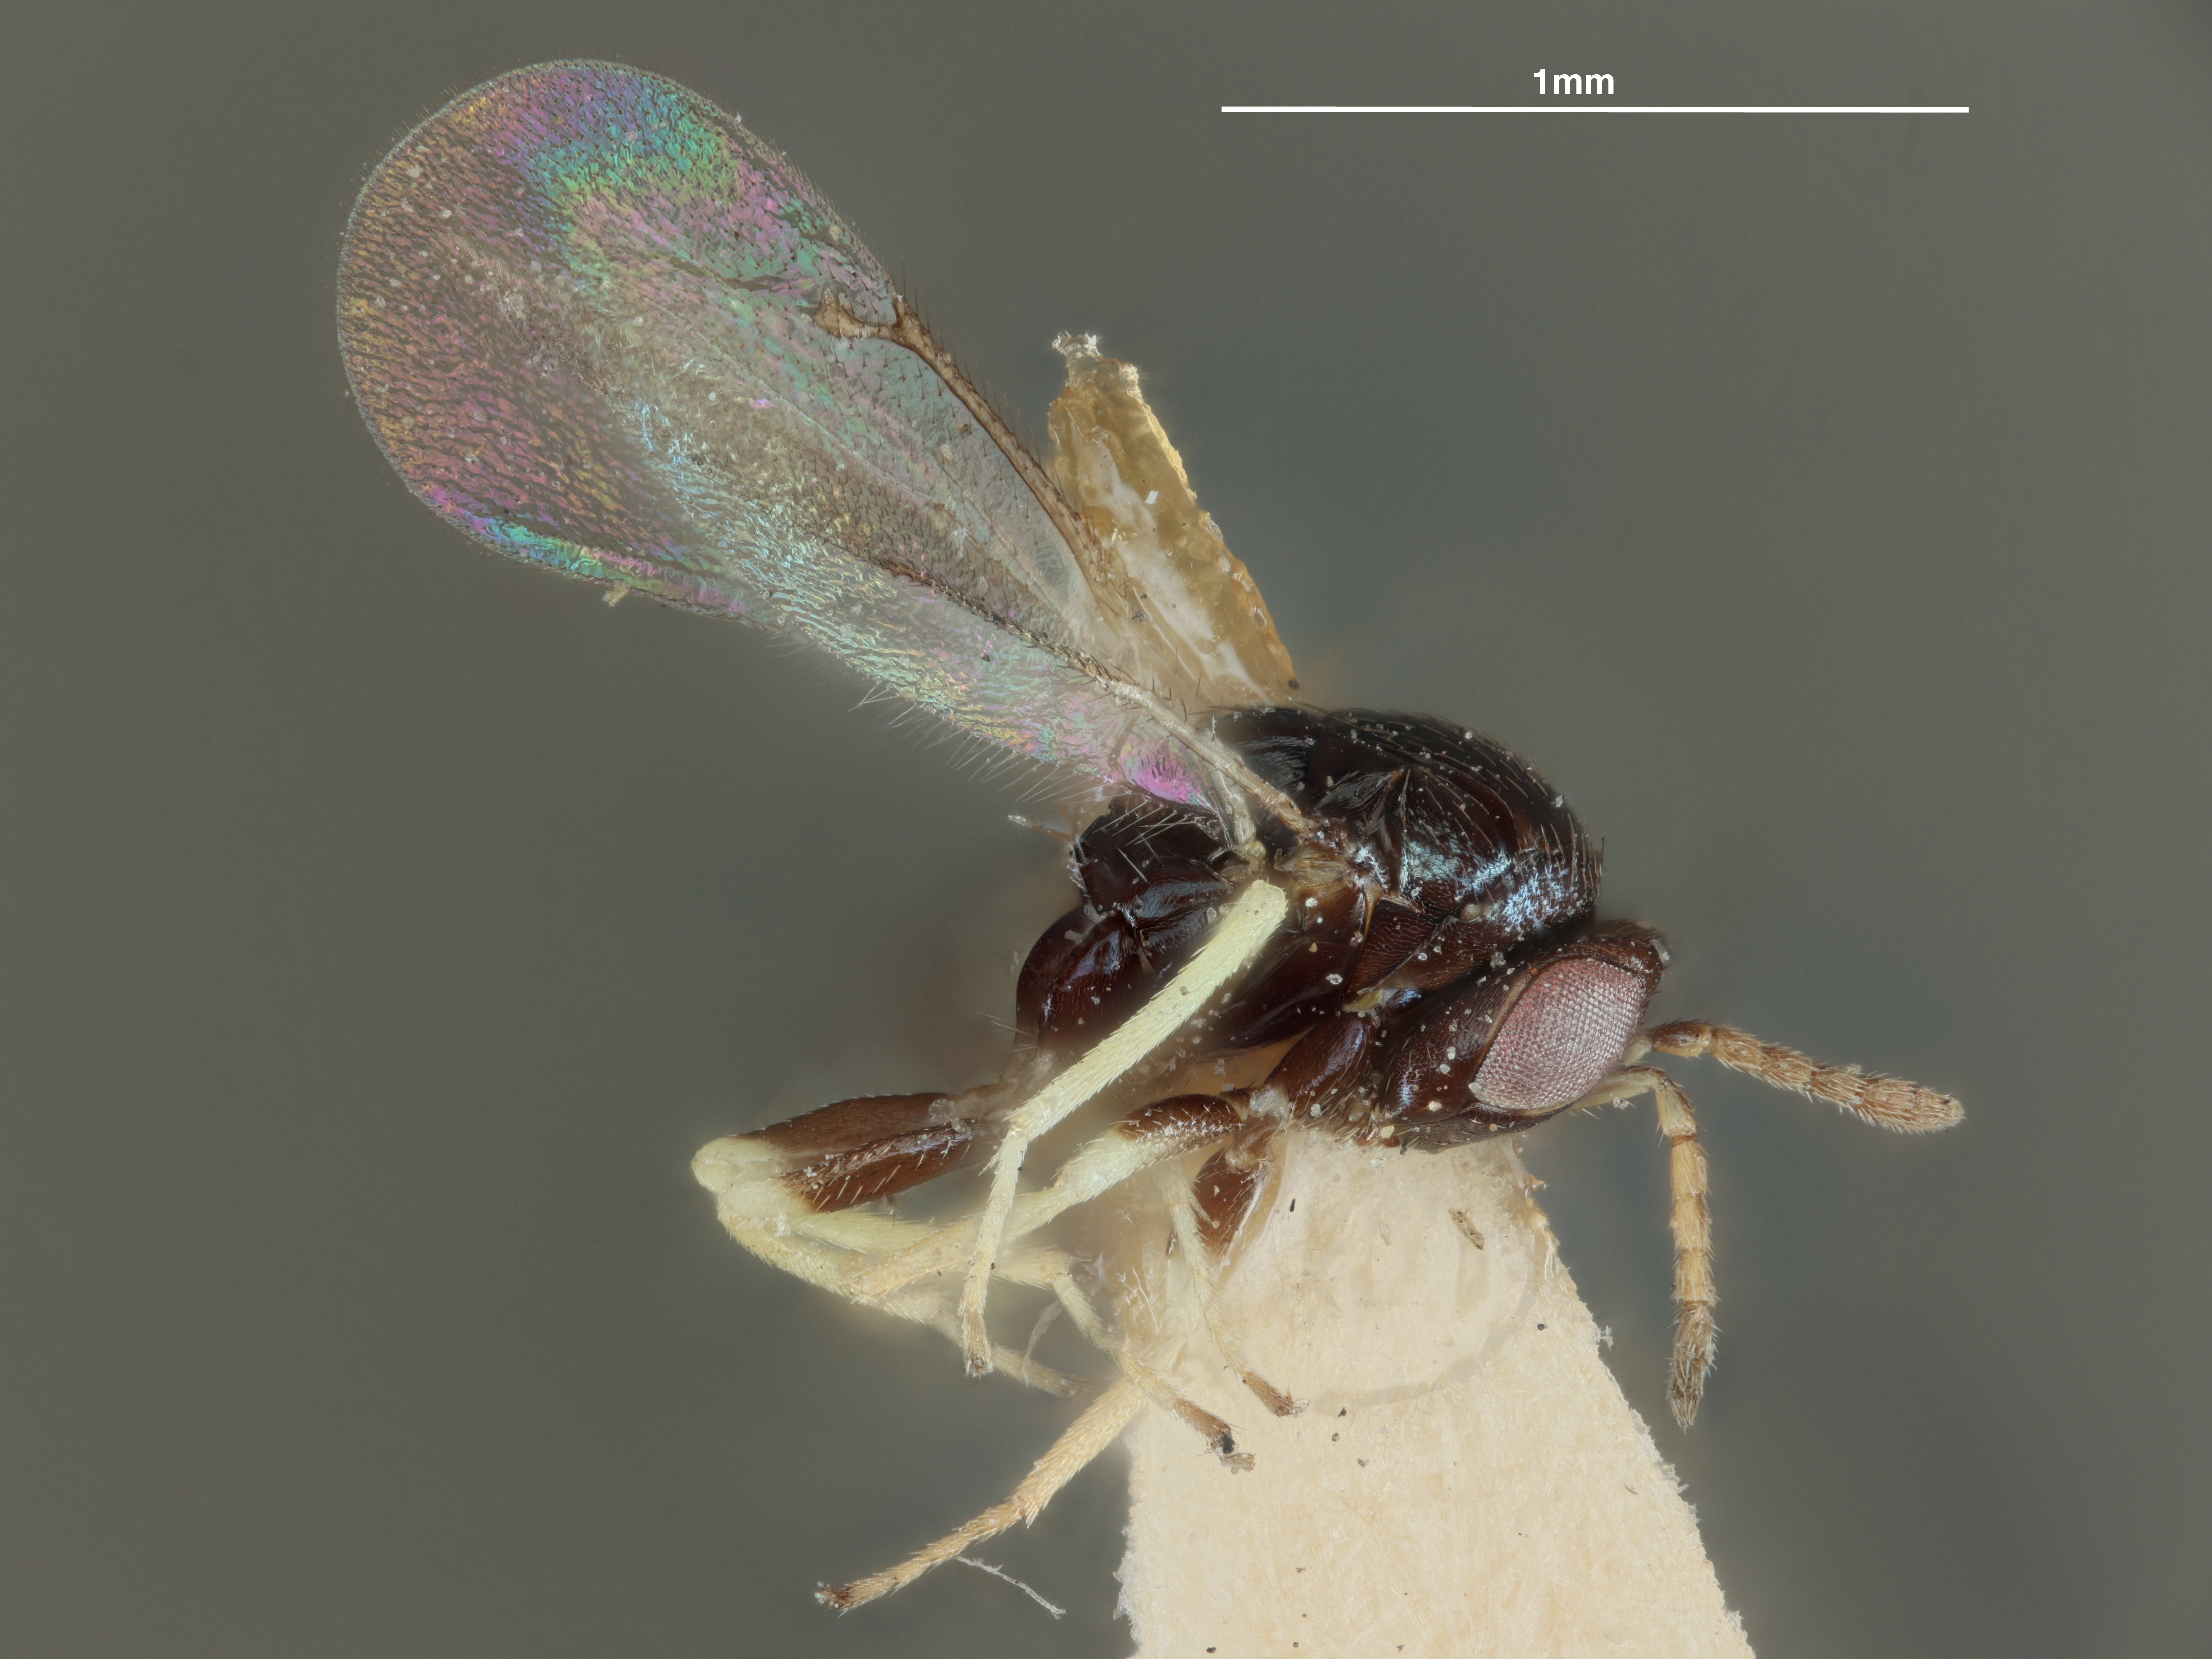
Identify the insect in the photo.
Tetrastichus verrucarii
